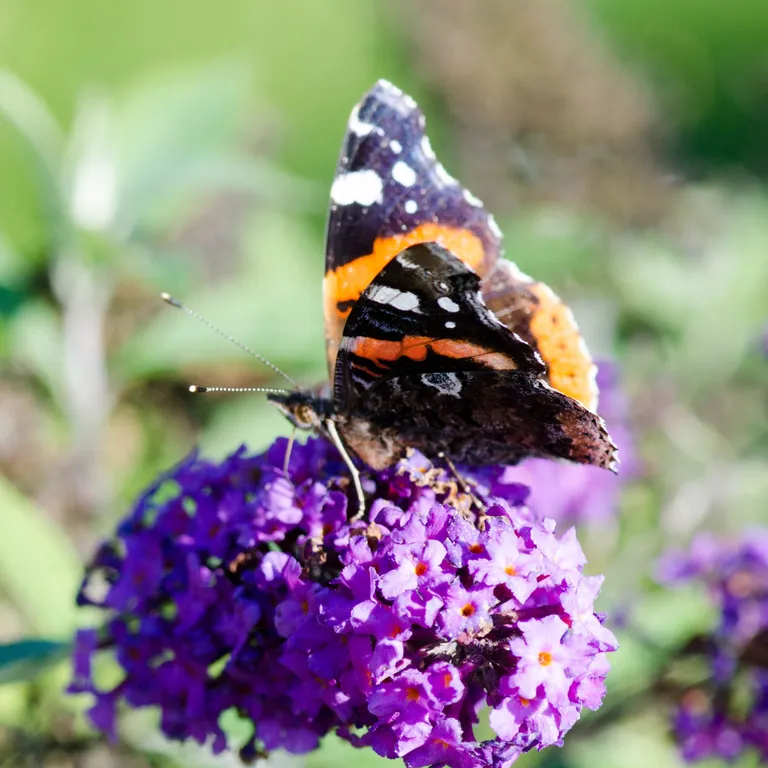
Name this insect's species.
Vanessa atalanta
